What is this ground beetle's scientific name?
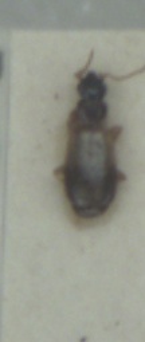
Philorhizus notatus
